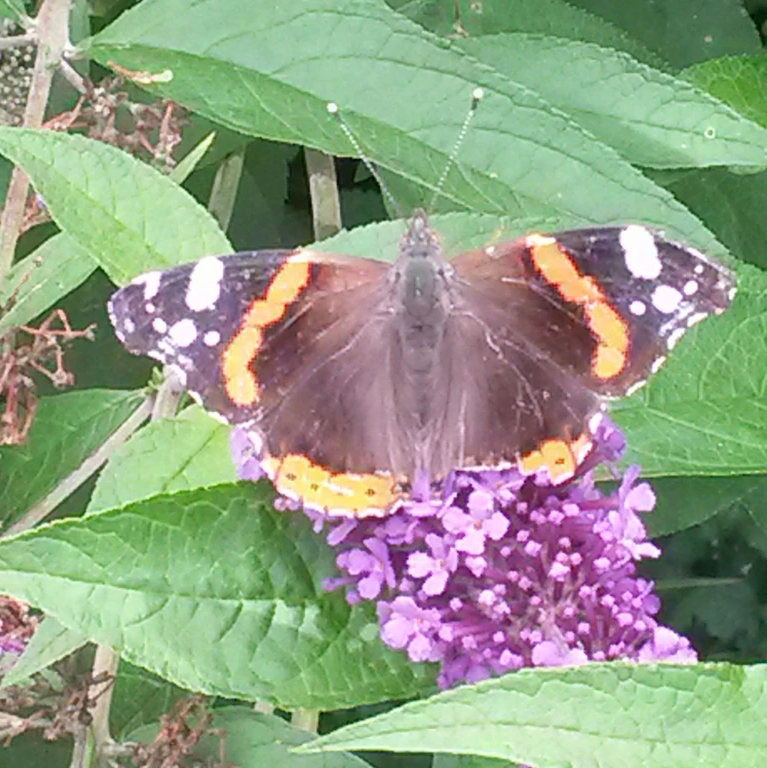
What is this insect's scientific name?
Vanessa atalanta
